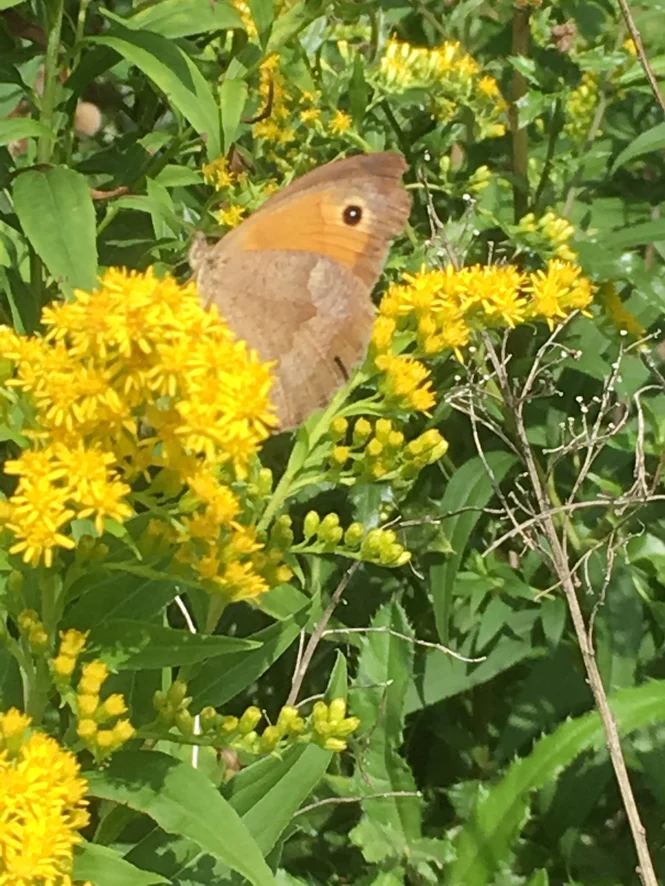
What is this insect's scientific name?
Maniola jurtina
